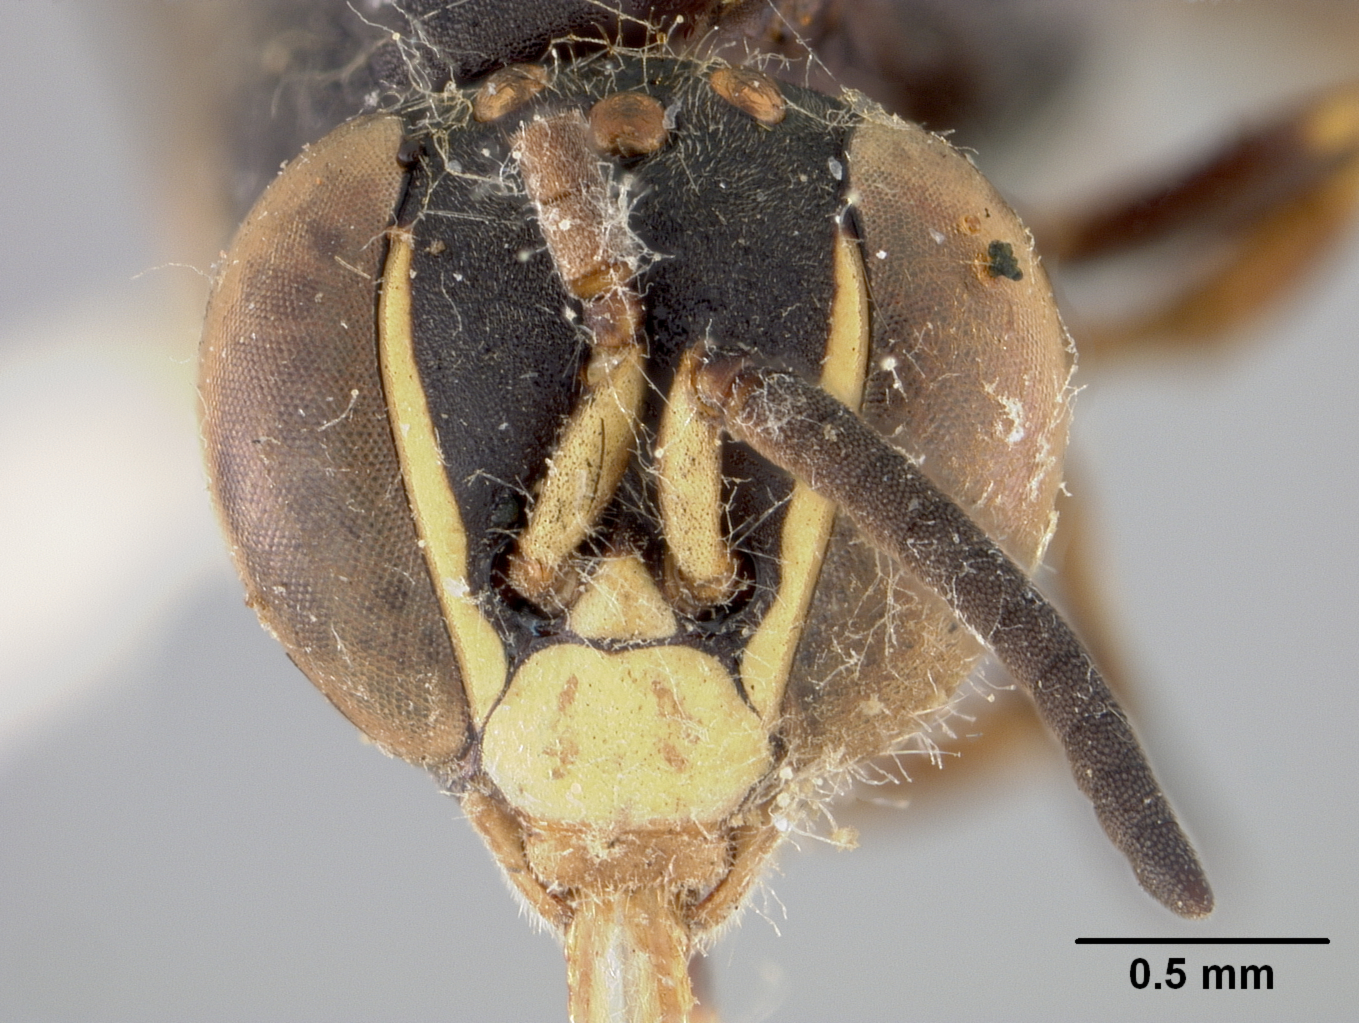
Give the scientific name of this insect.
Trigona opaca
